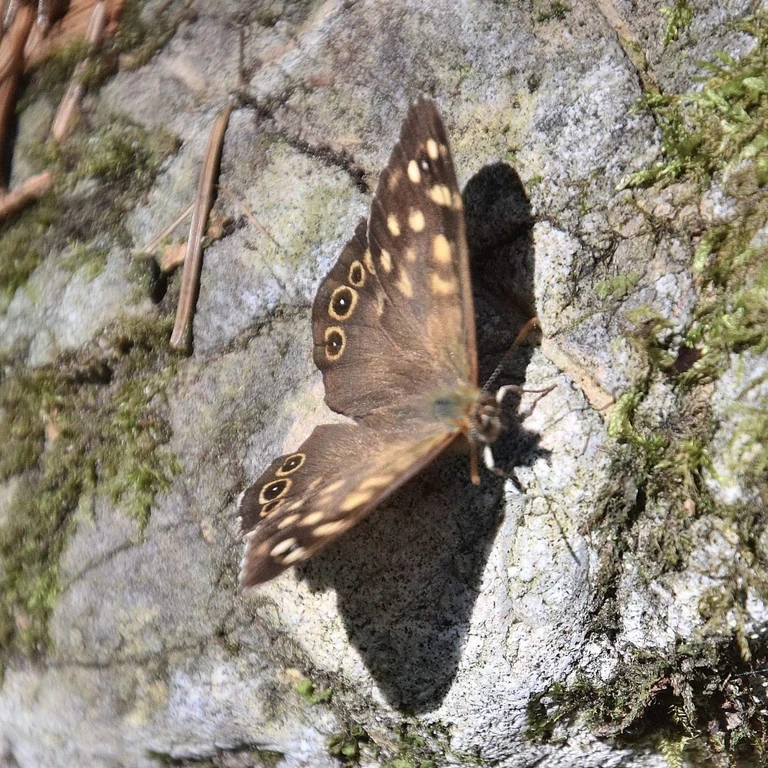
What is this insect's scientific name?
Pararge aegeria
